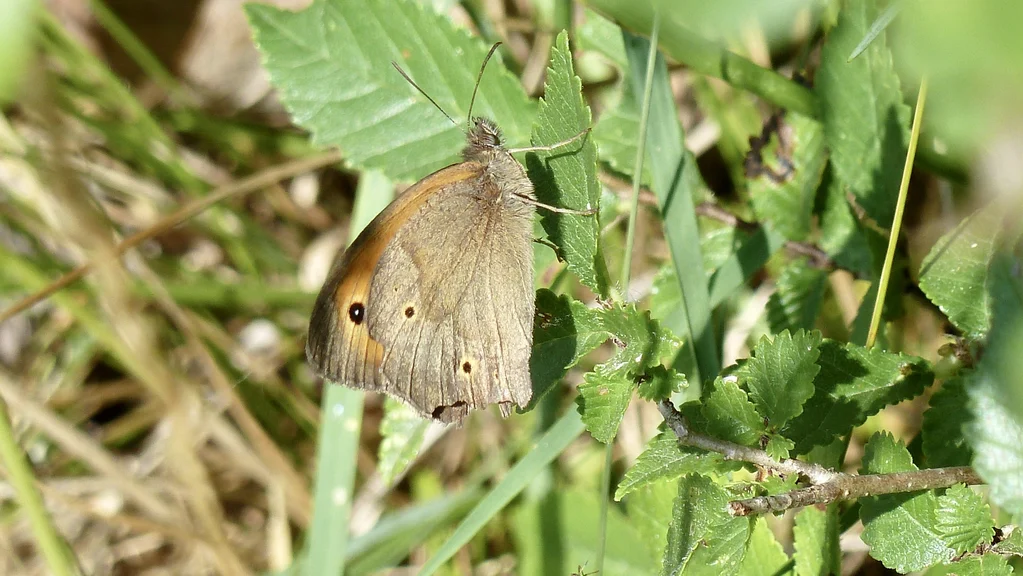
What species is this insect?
Maniola jurtina
